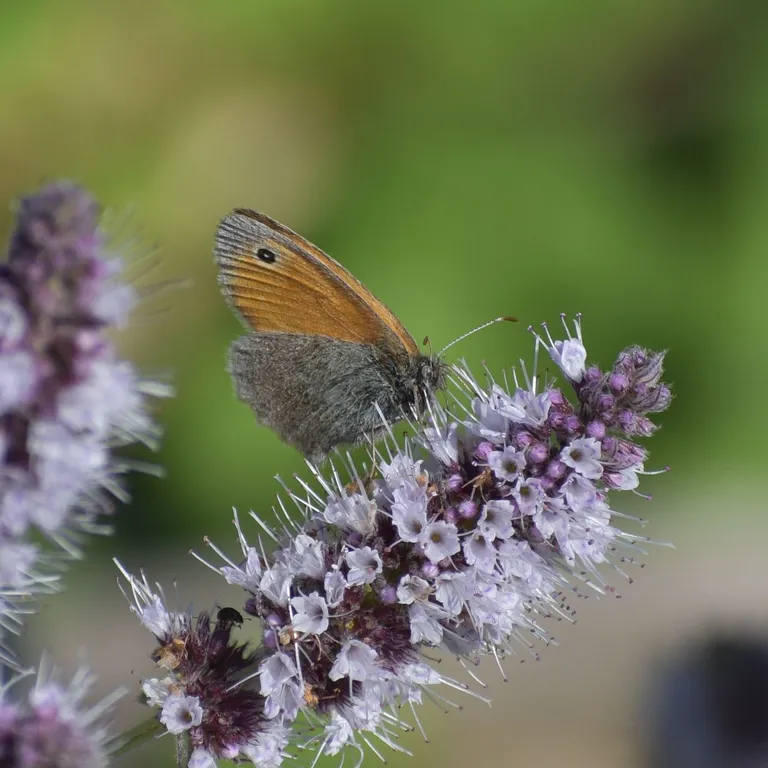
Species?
Coenonympha pamphilus
